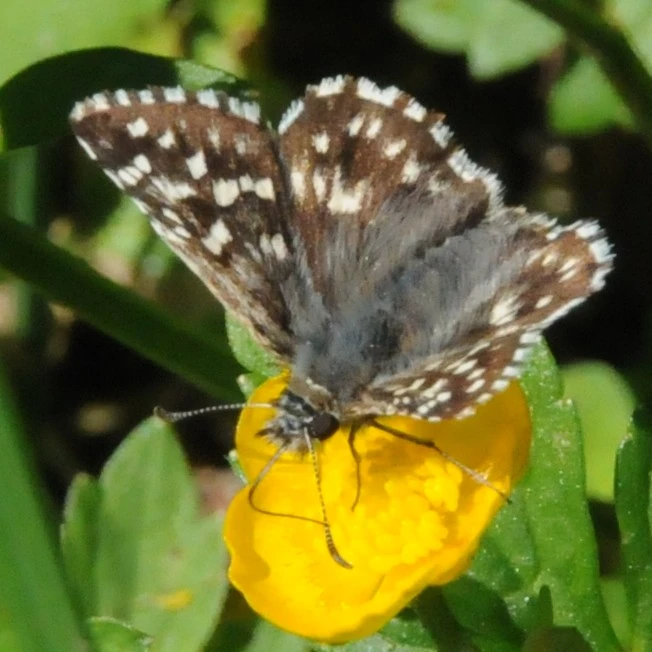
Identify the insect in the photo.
Pyrgus malvae
